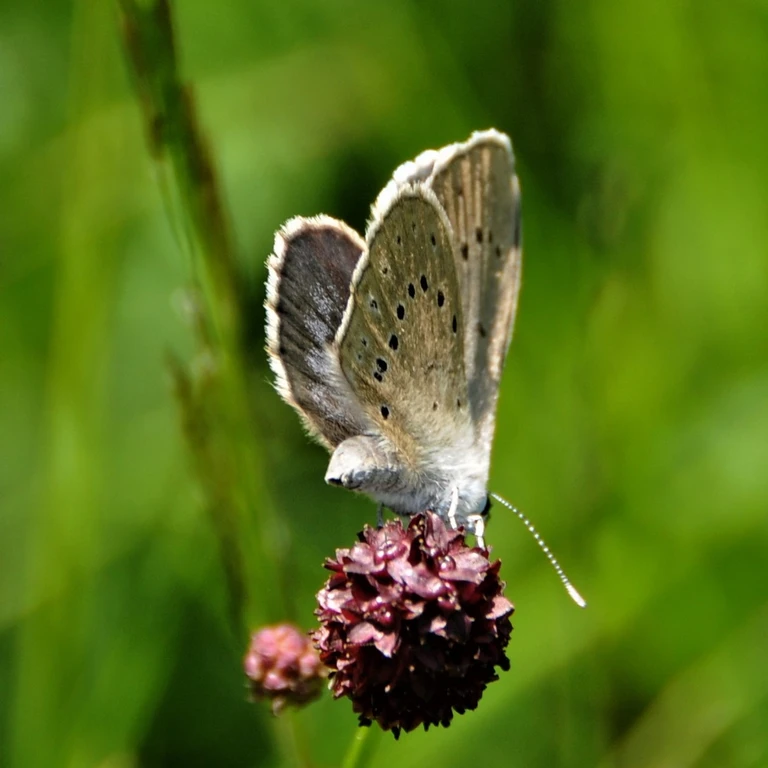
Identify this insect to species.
Phengaris teleius
